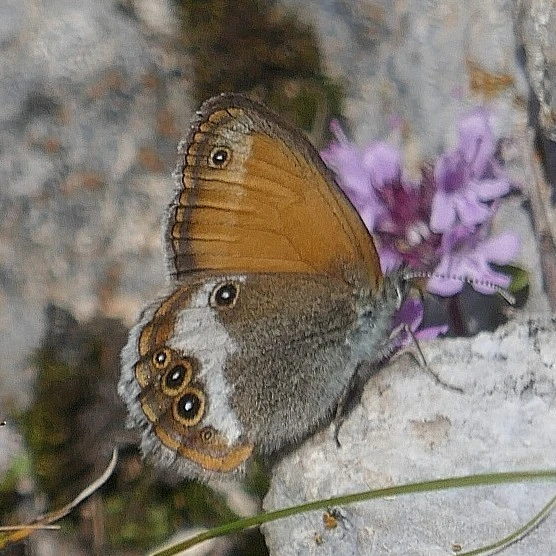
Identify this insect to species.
Coenonympha arcania
